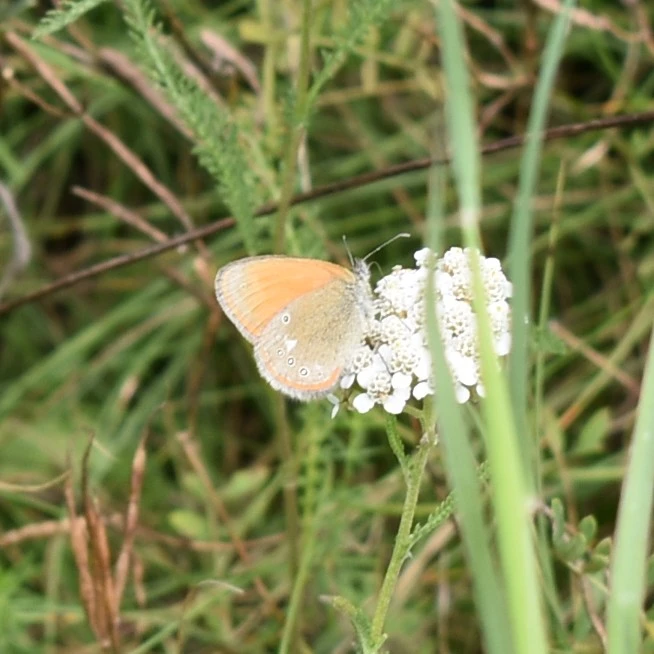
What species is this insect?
Coenonympha glycerion (also Coenonympha iphis)
